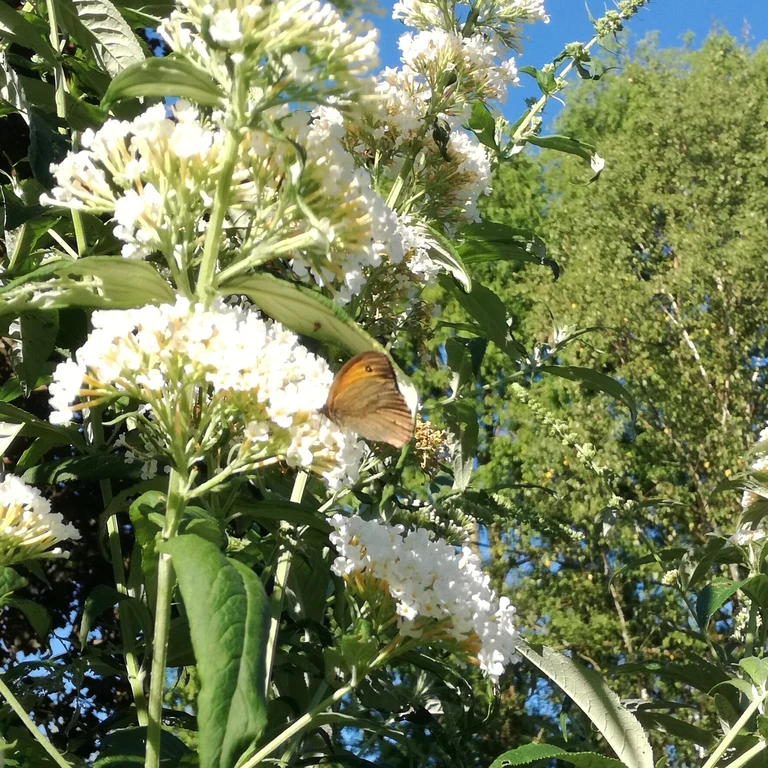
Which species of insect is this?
Maniola jurtina
